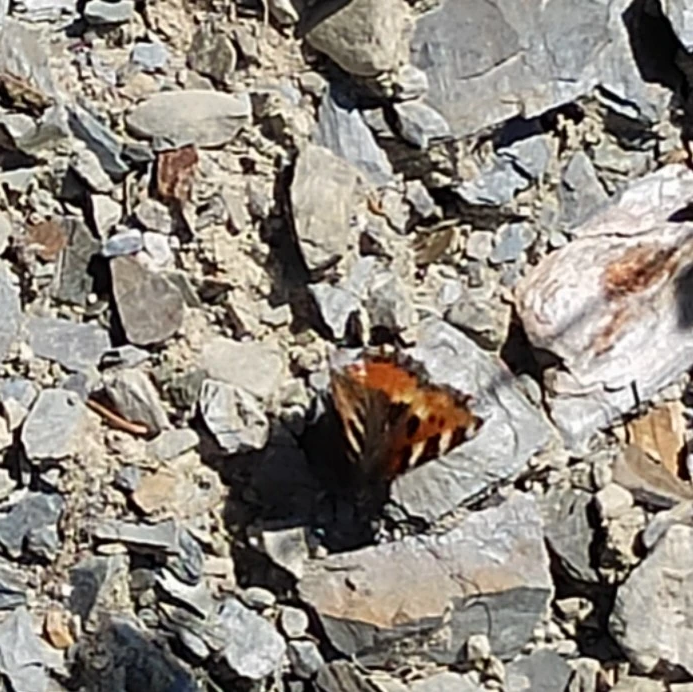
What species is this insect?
Aglais urticae
